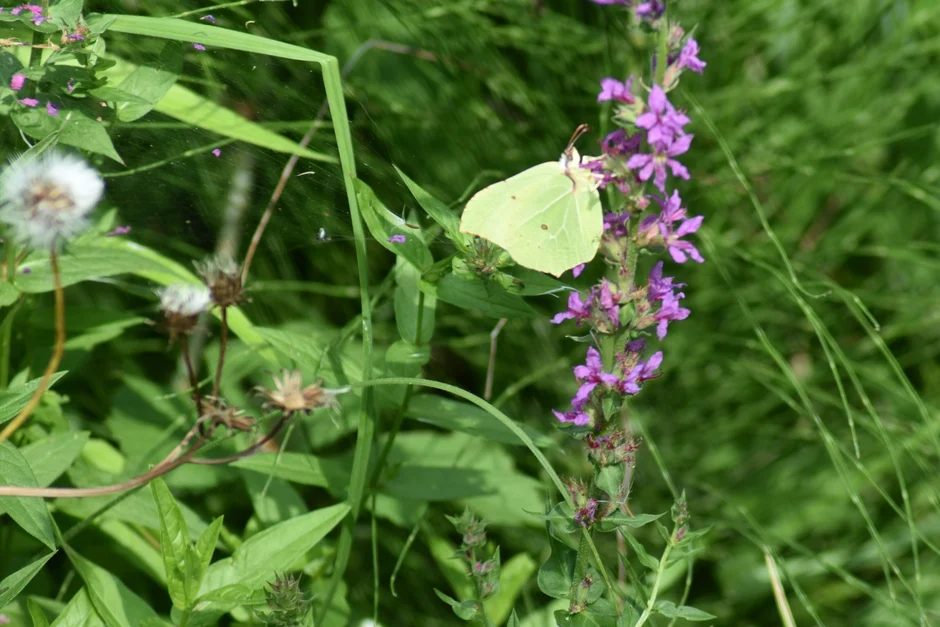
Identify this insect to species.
Gonepteryx rhamni
